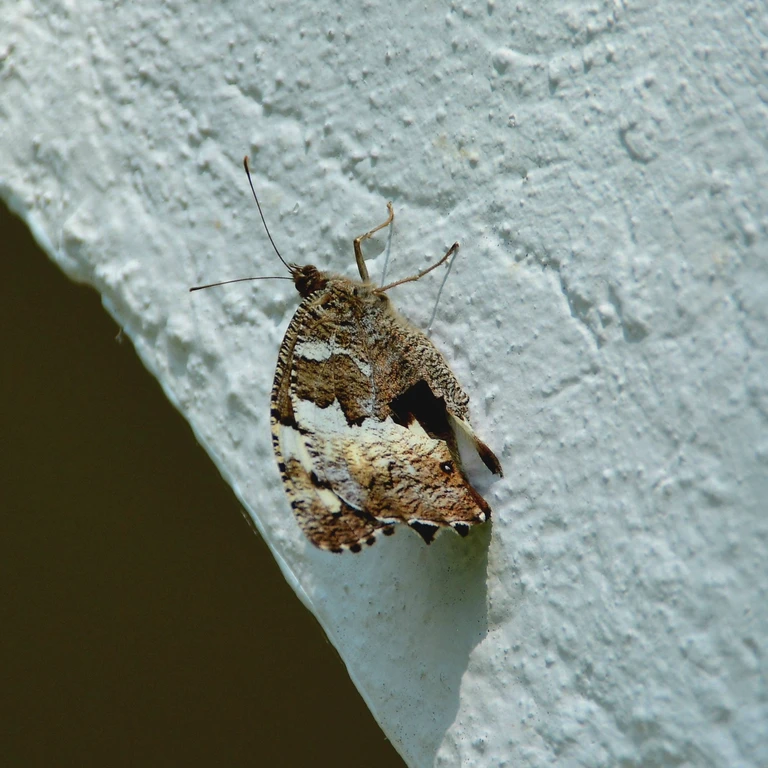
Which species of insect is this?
Brintesia circe
